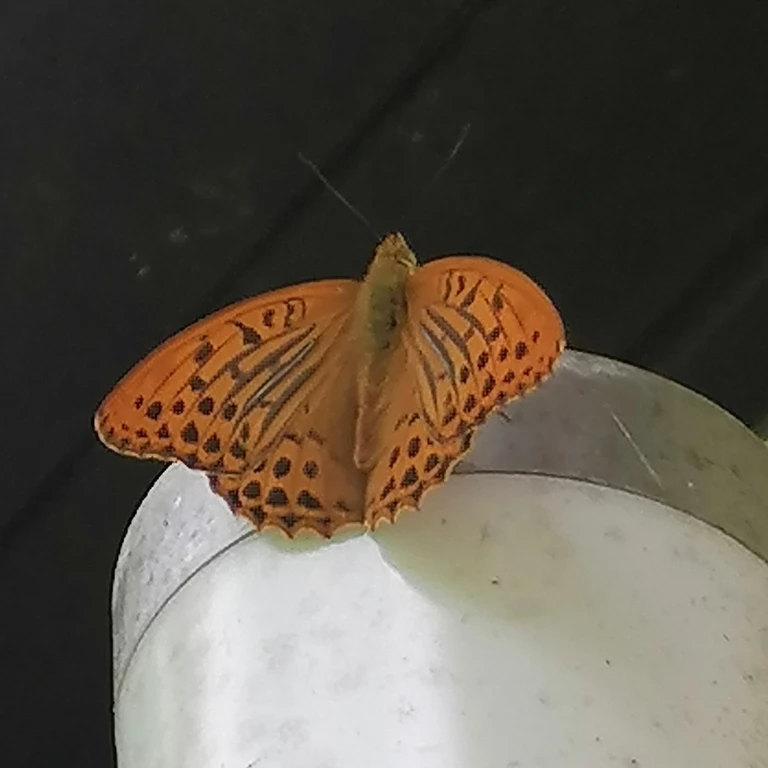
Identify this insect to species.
Argynnis paphia
